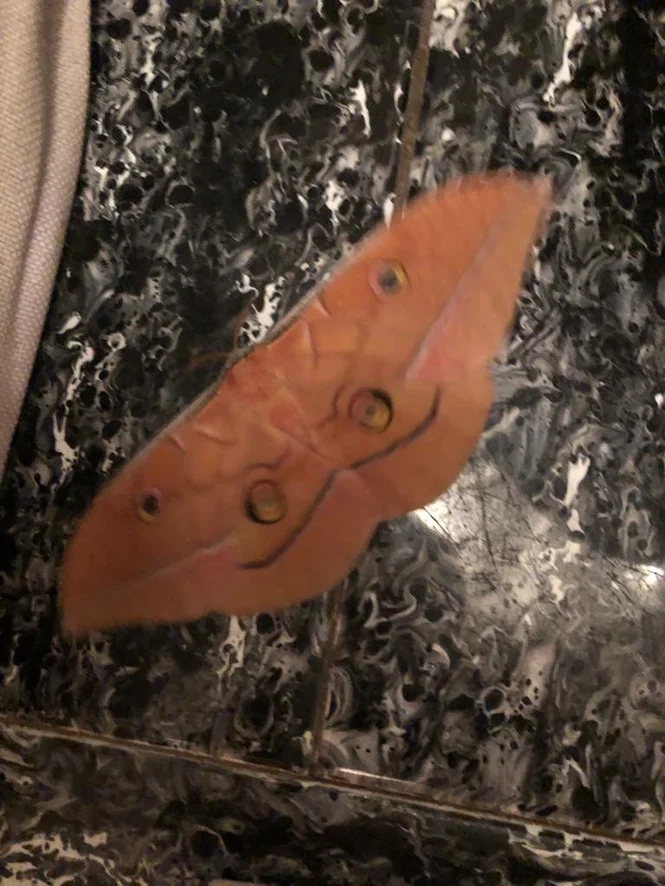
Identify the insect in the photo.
Antheraea yamamai
